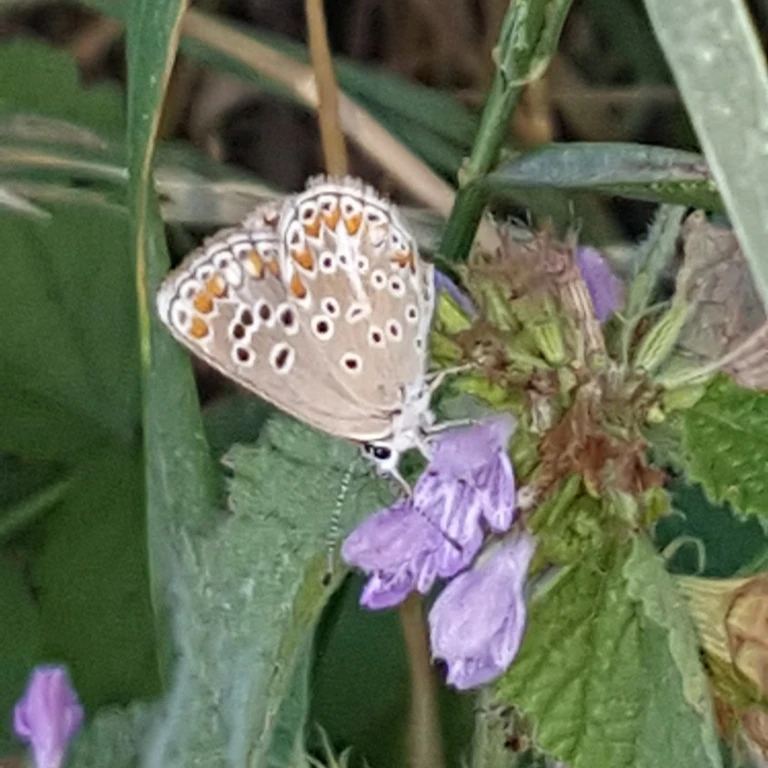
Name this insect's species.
Aricia agestis/artaxerxes
